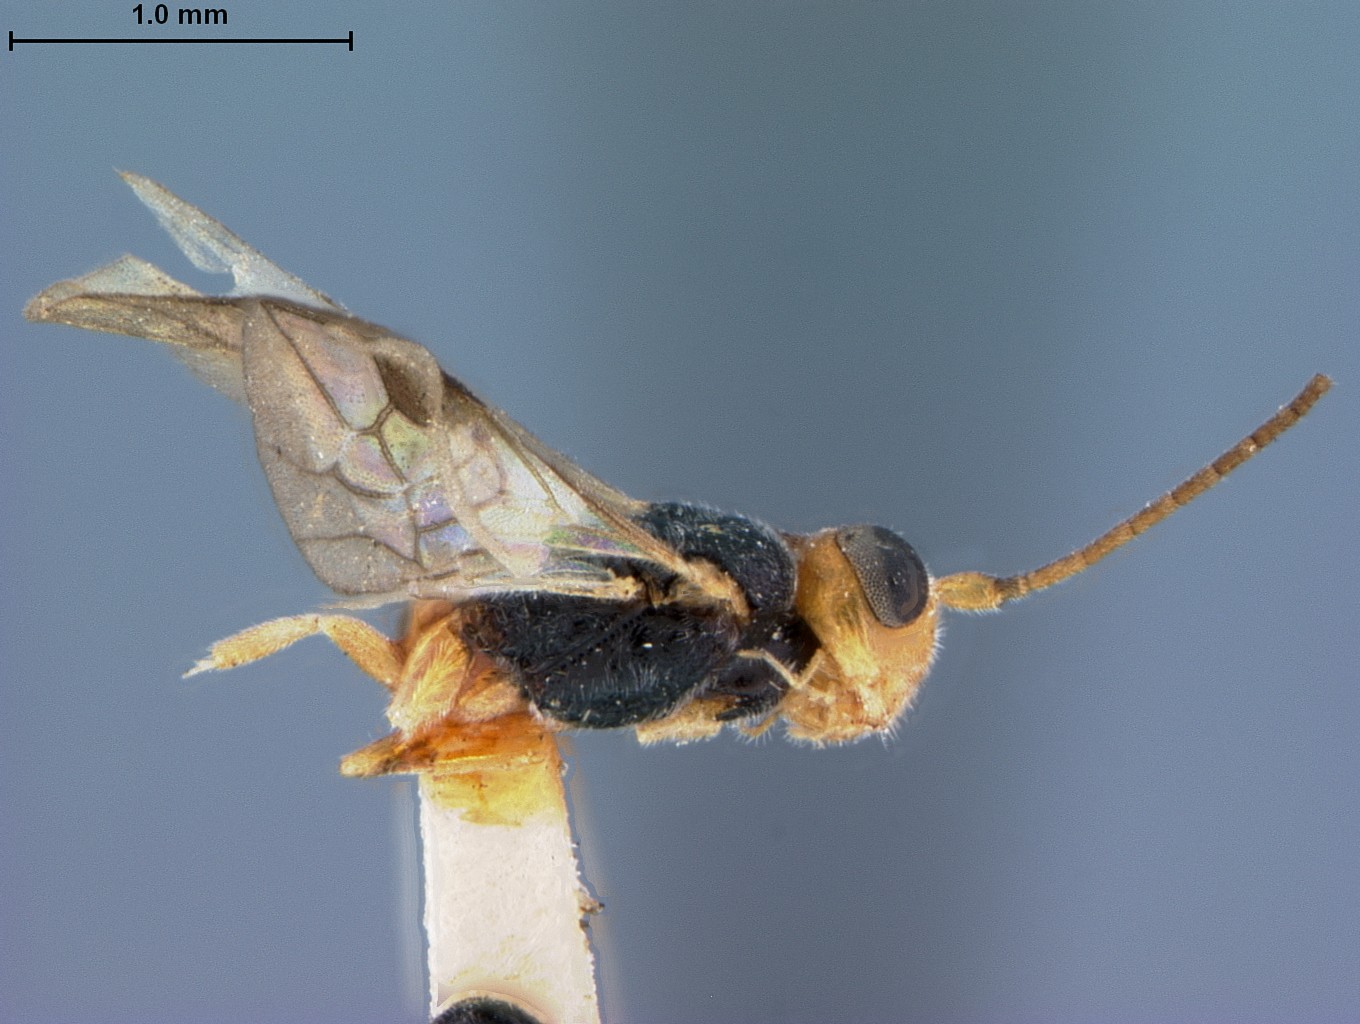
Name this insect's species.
Ascogaster deletus
